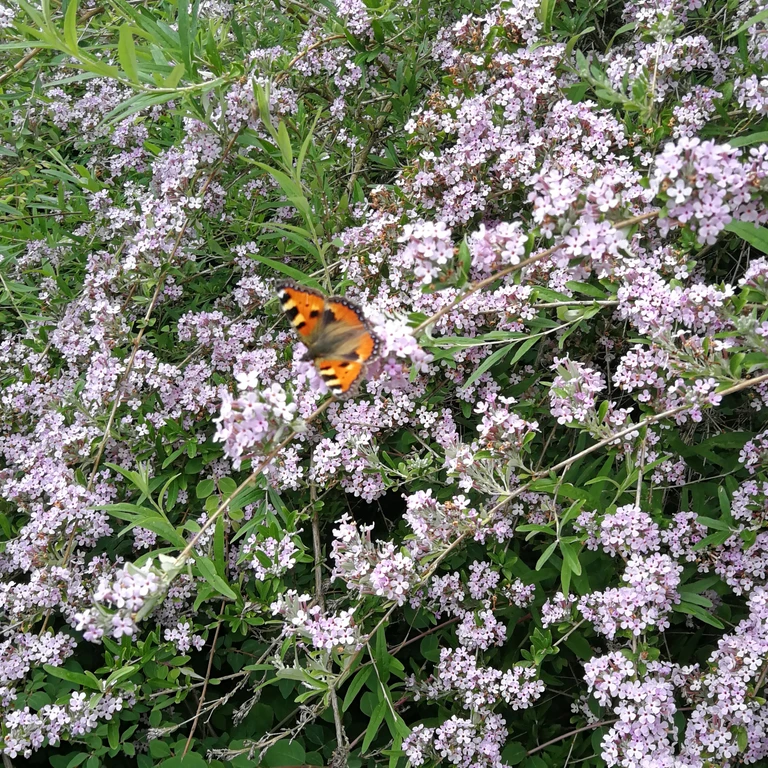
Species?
Aglais urticae
